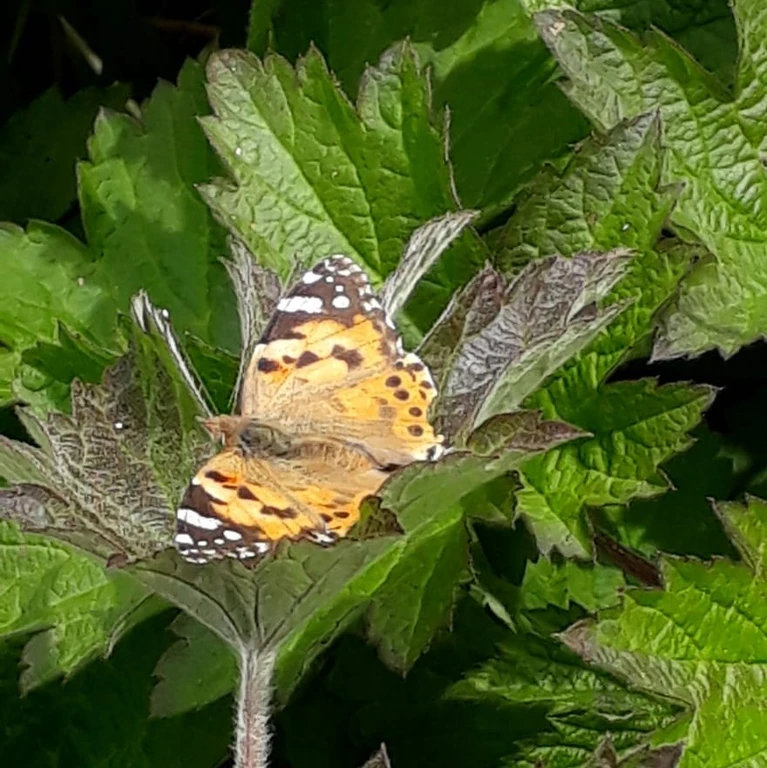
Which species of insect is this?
Vanessa cardui
